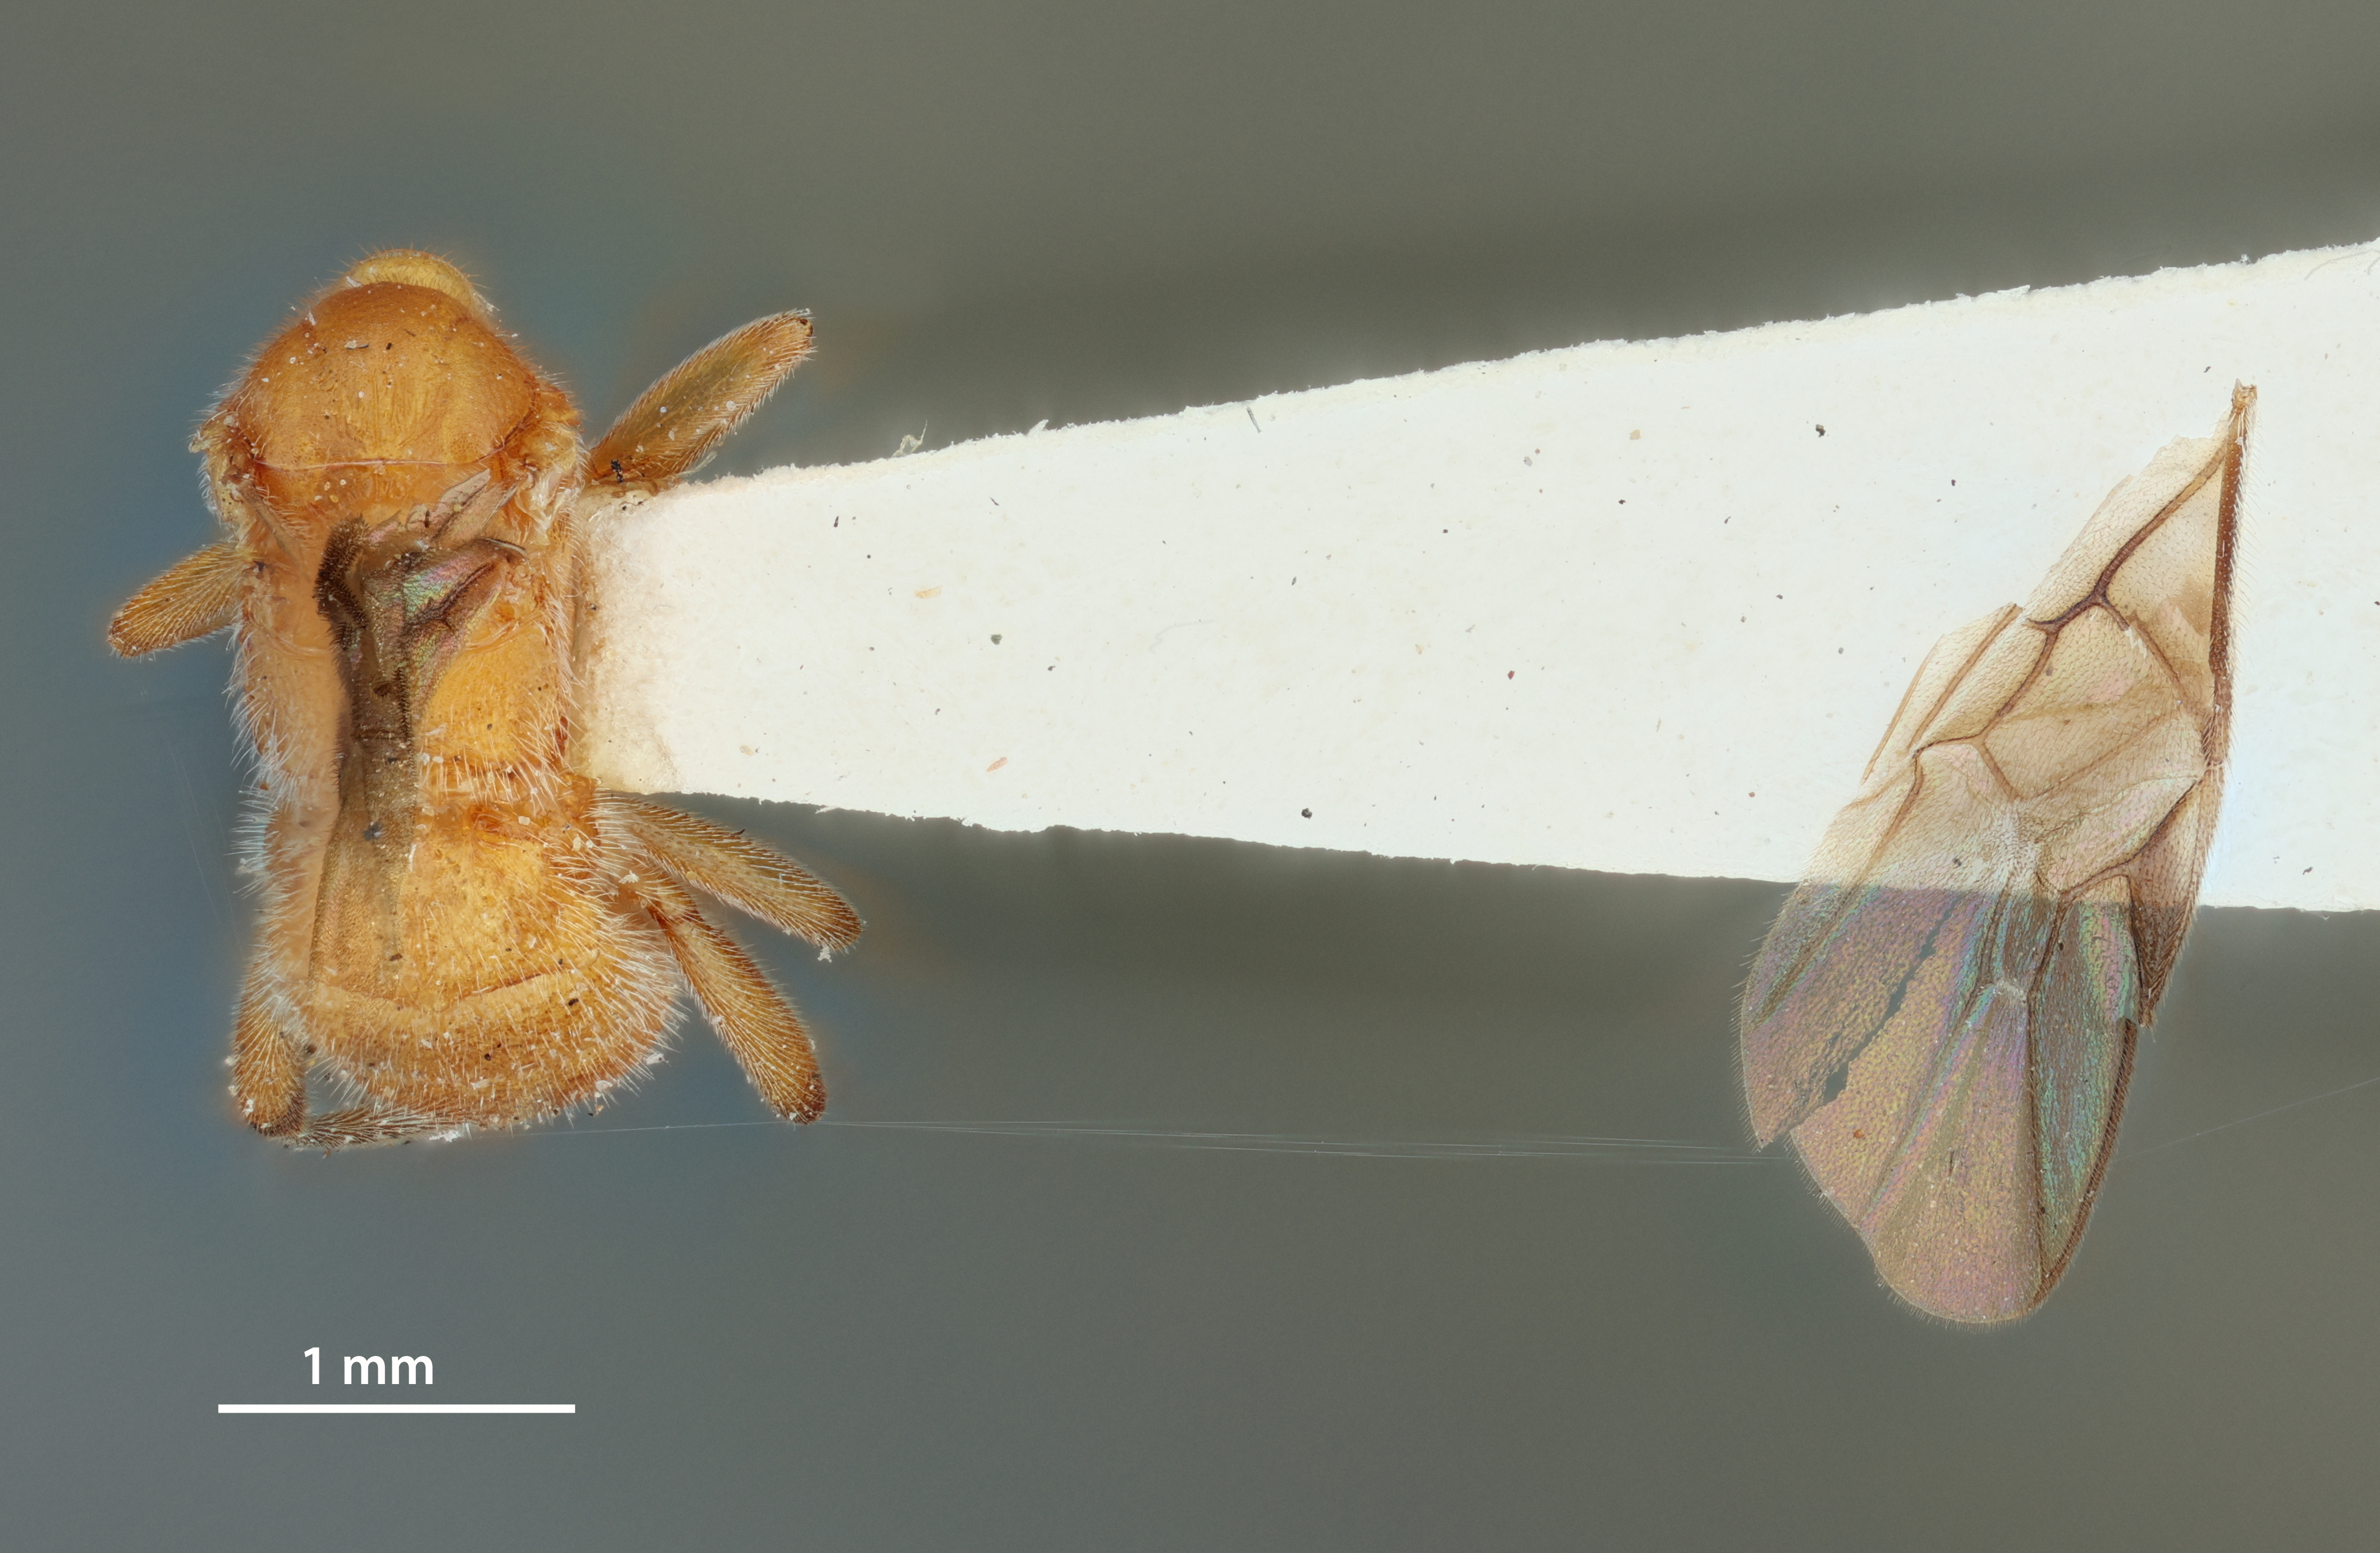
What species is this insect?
Aleiodes alafuscus
